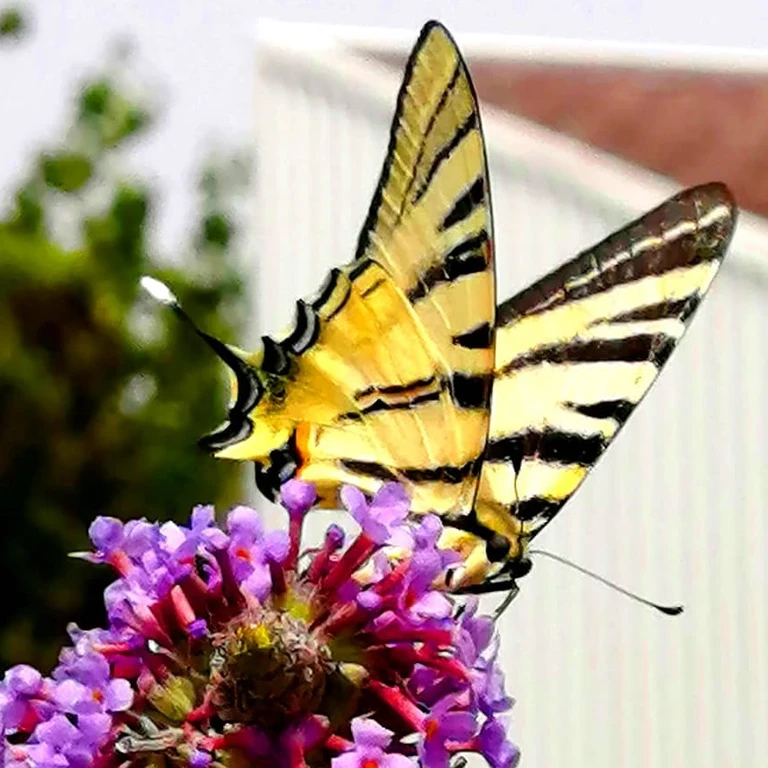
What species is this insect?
Iphiclides podalirius
